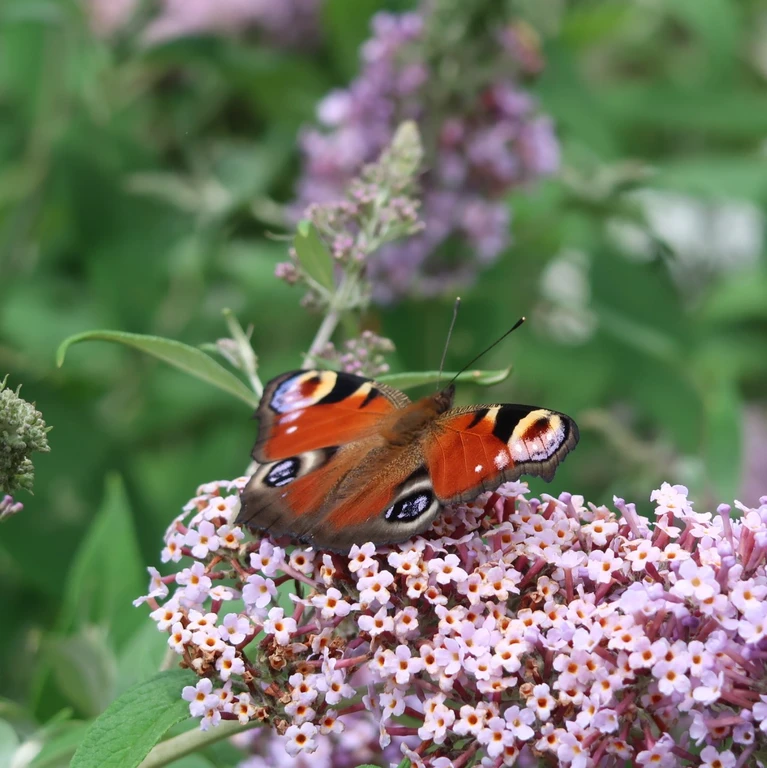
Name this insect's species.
Aglais io
